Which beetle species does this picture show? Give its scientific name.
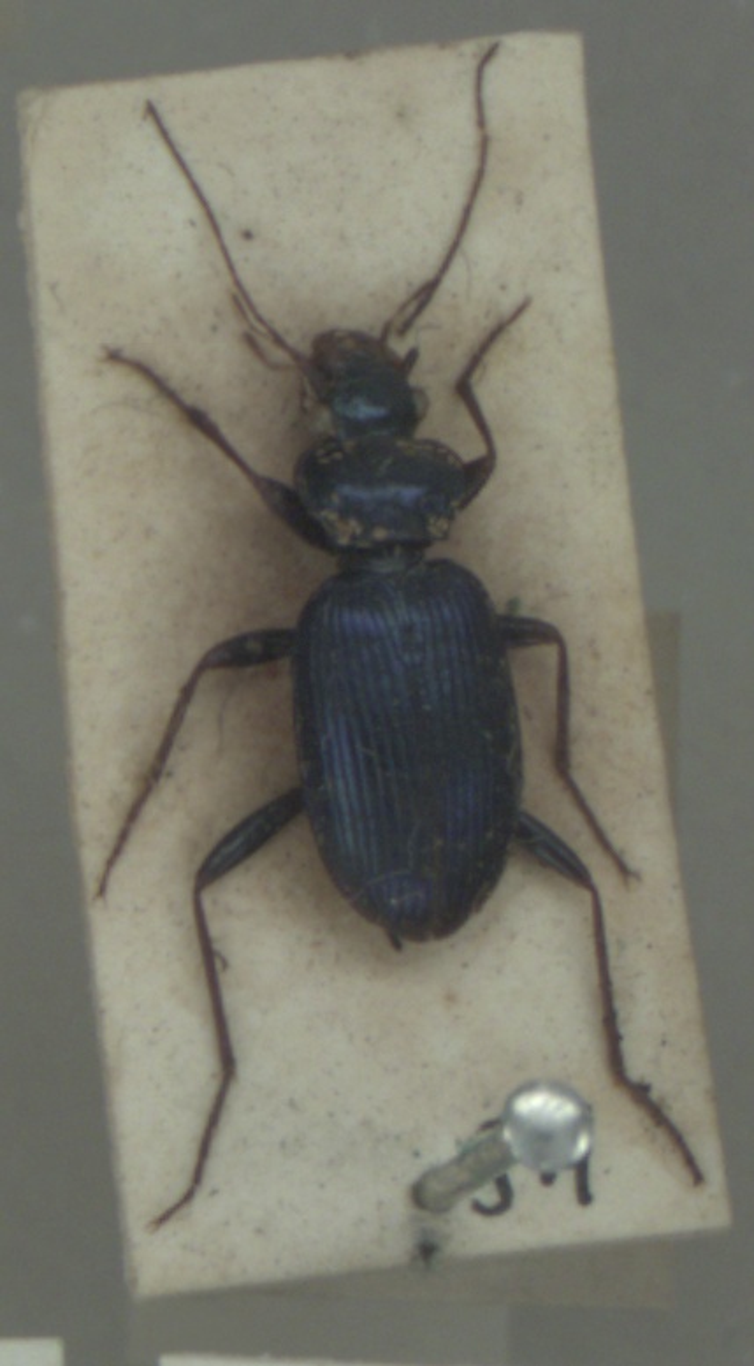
Leistus spinibarbis
